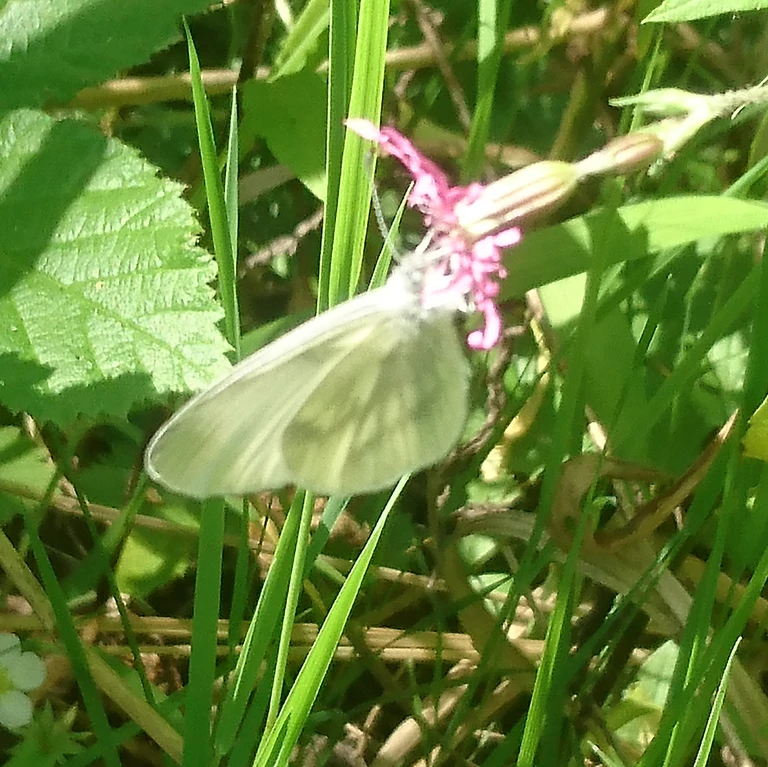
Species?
Leptidea sinapis/juvernica
